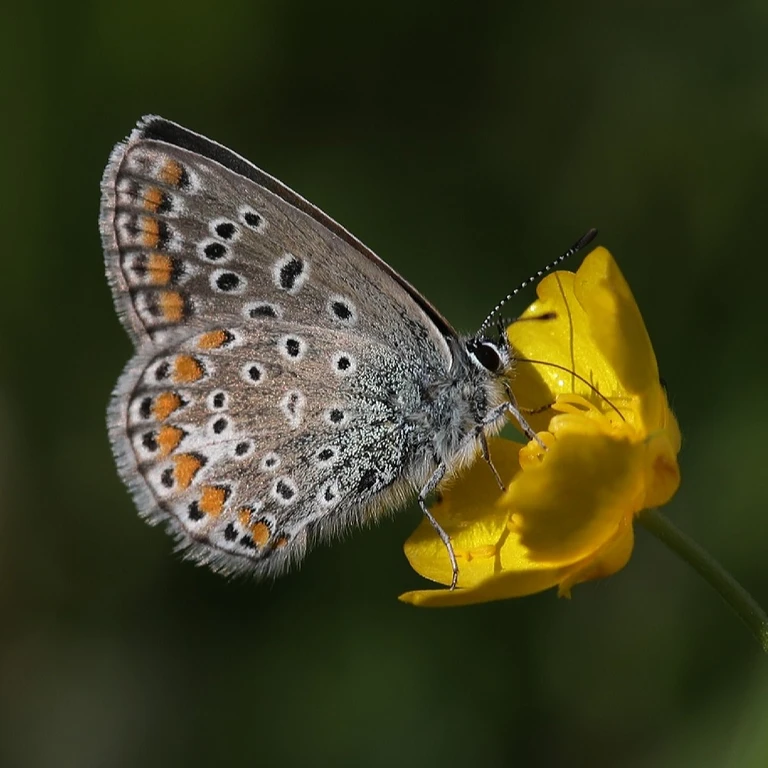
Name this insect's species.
Polyommatus icarus
